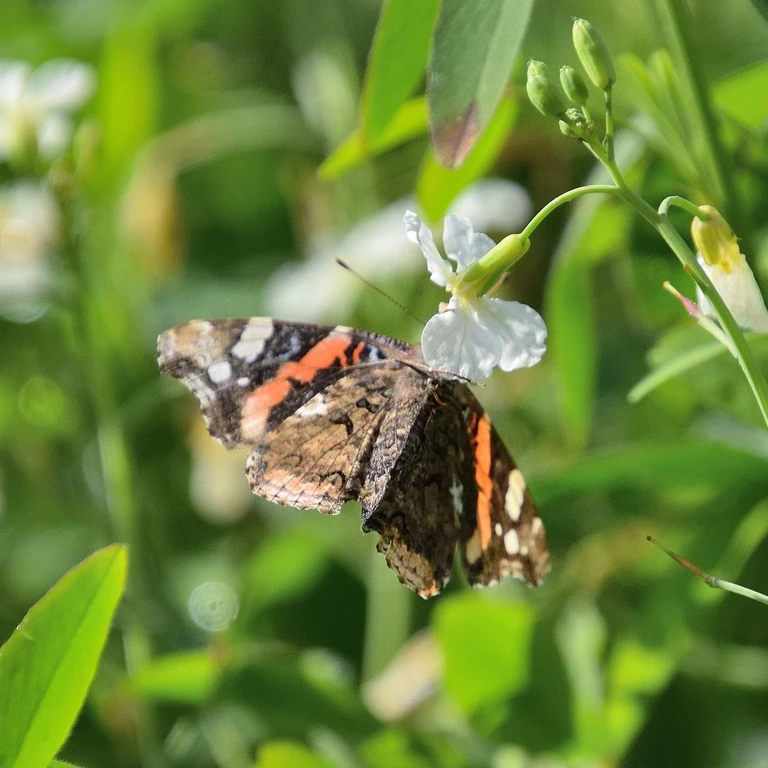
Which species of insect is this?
Vanessa atalanta
